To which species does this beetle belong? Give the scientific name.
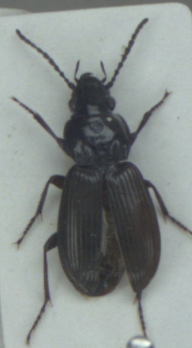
Pterostichus rhaeticus
